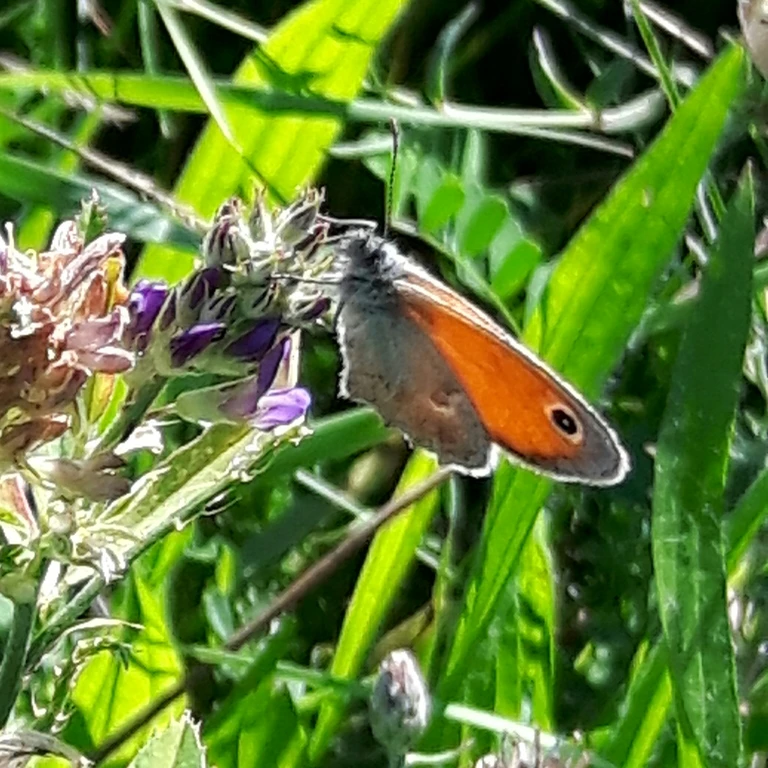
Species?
Coenonympha pamphilus
